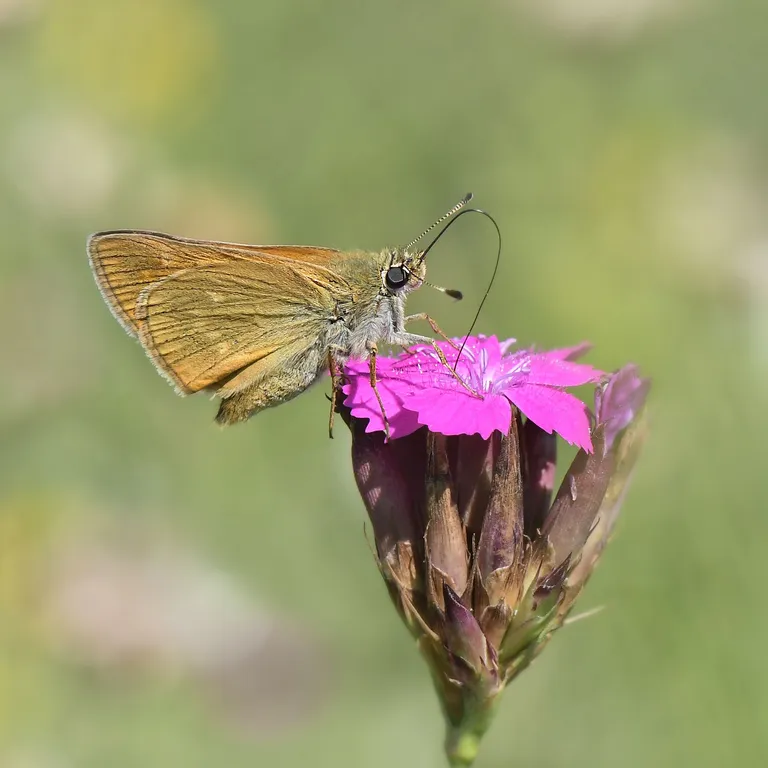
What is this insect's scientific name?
Ochlodes sylvanus (also Ochlodes venata)
